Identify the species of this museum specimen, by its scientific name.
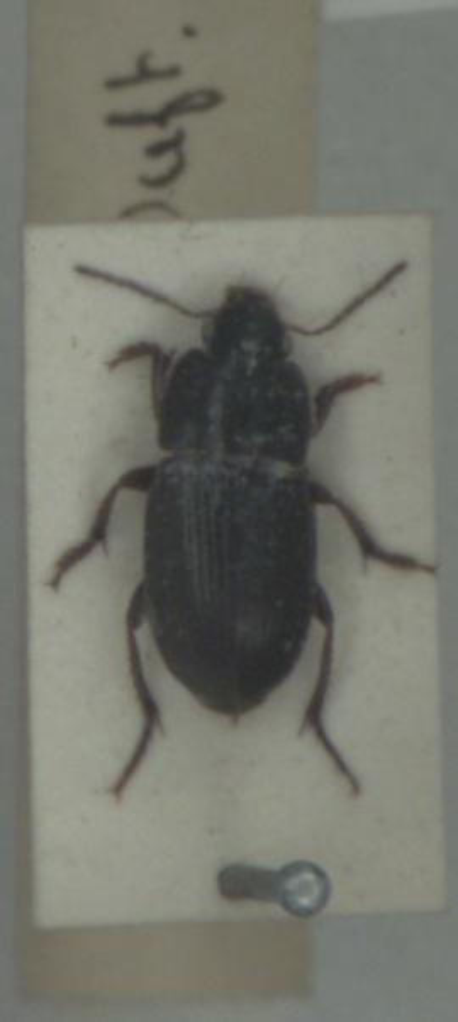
Harpalus anxius
